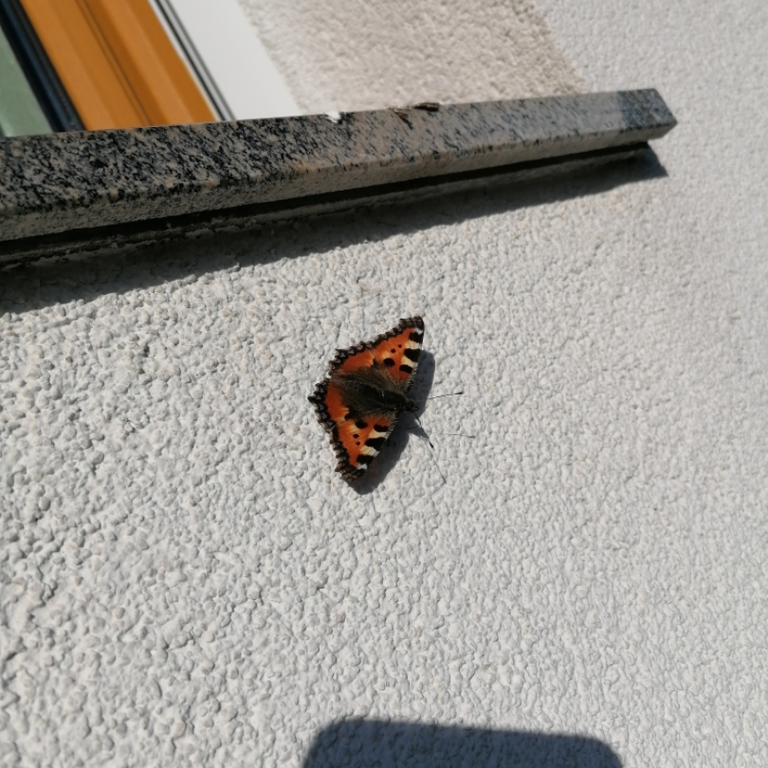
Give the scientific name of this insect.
Aglais urticae
